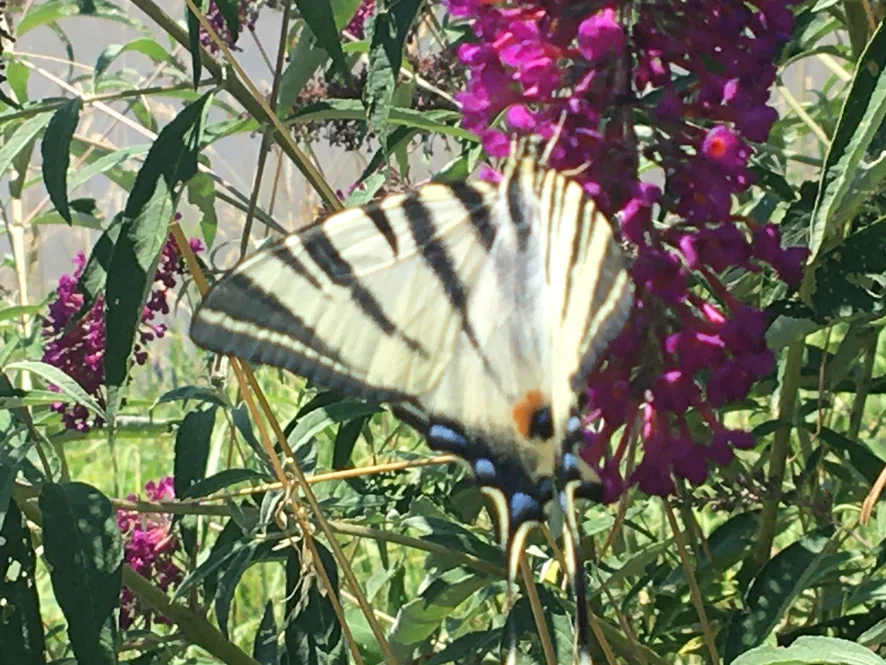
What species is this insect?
Iphiclides podalirius
